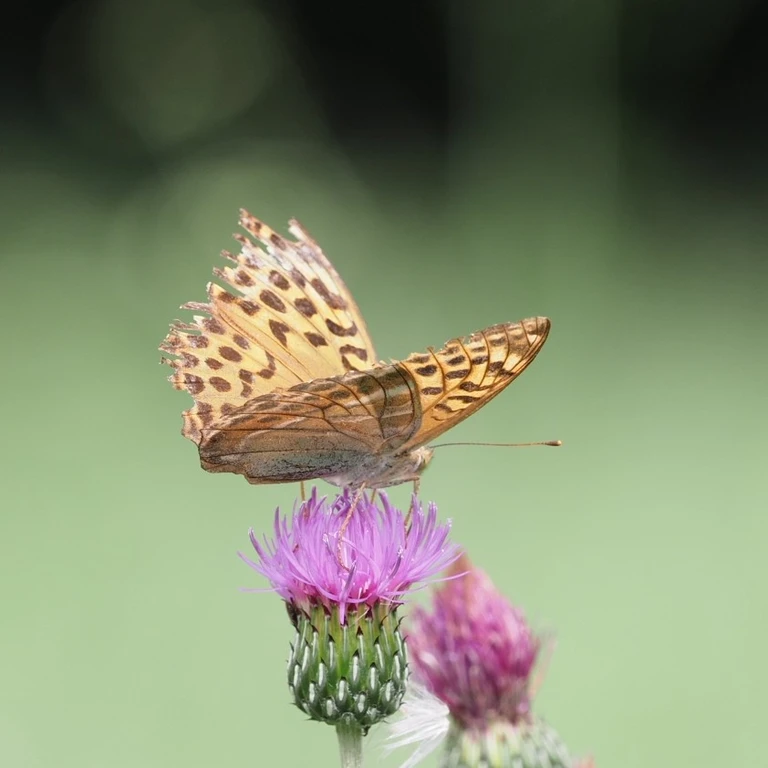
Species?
Argynnis paphia
